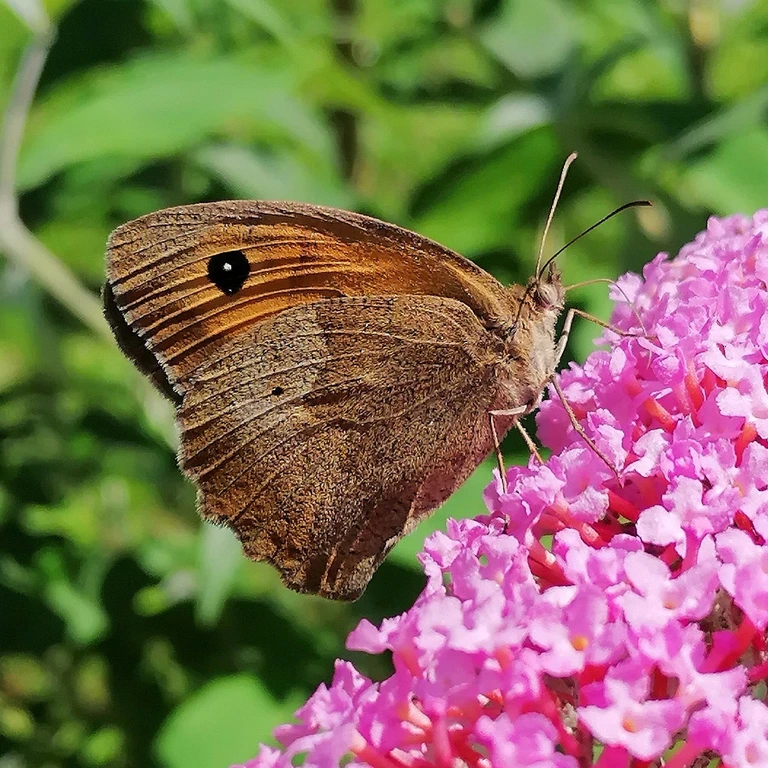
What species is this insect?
Maniola jurtina
